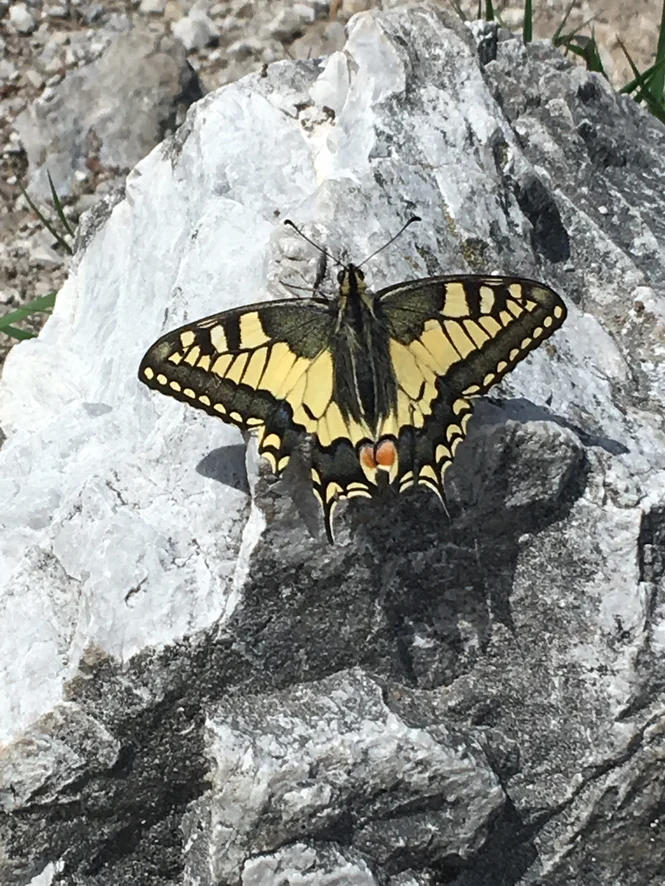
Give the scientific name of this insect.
Papilio machaon
